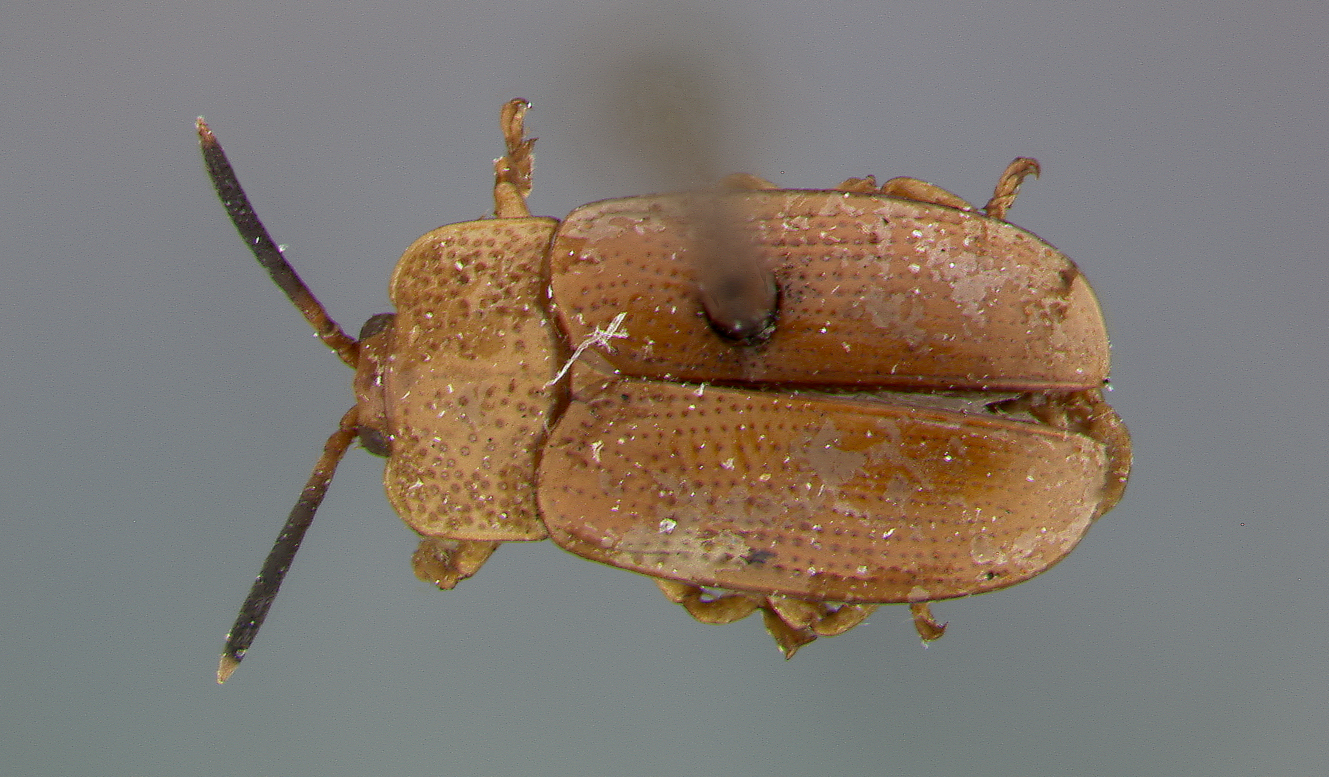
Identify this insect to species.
Cephaloleia aequilata
